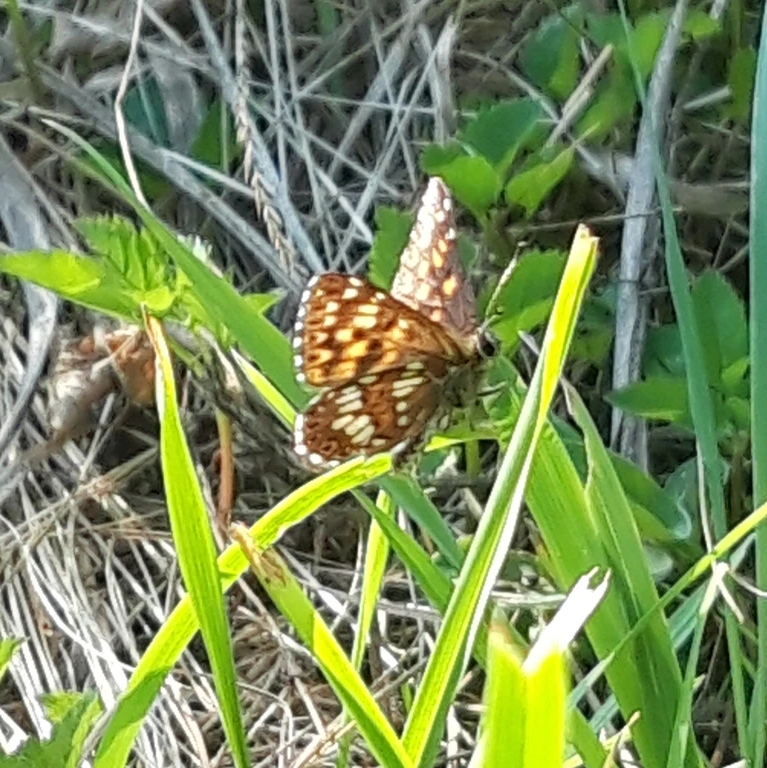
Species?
Hamearis lucina
